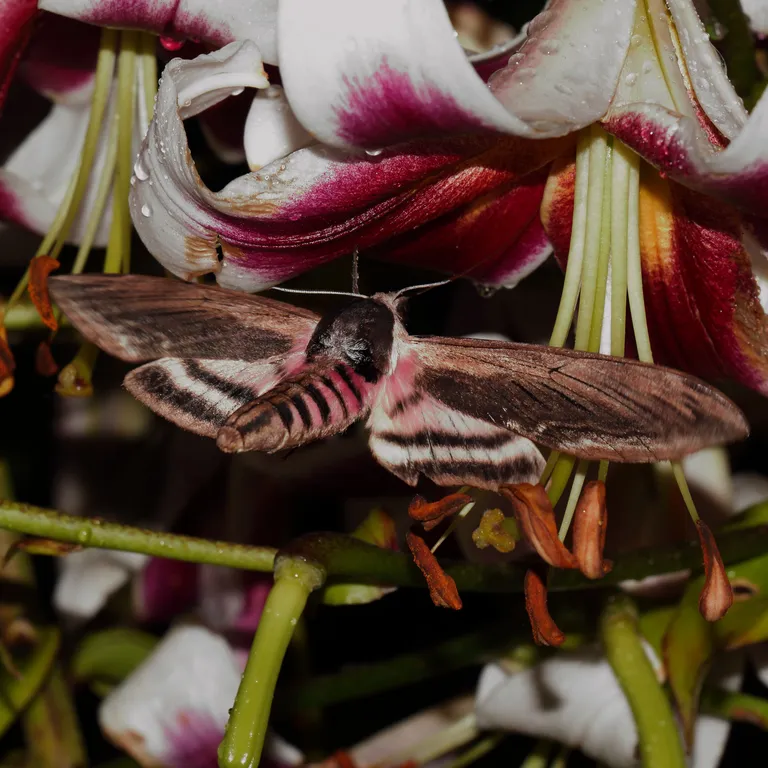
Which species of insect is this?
Sphinx ligustri
